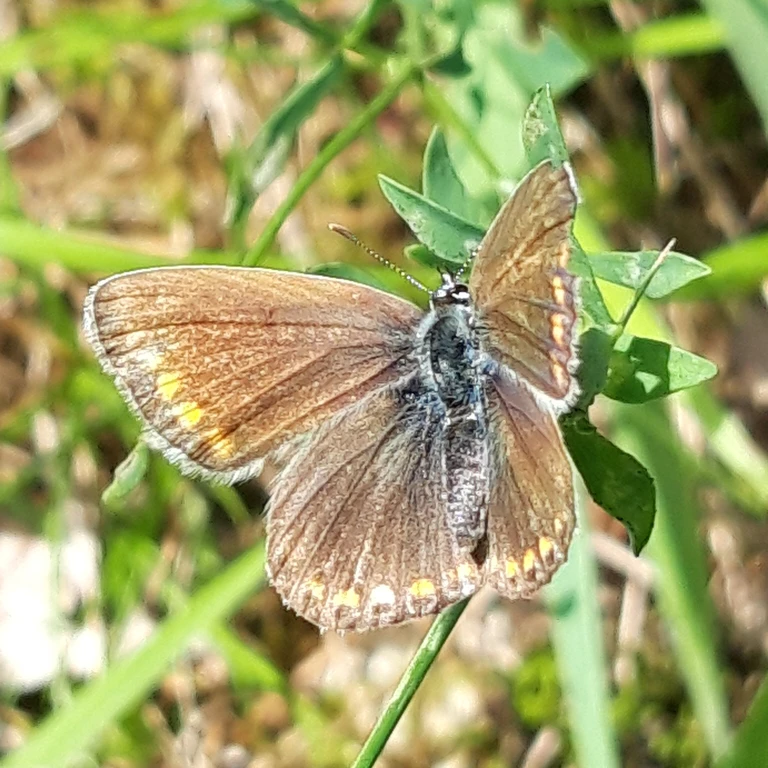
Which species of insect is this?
Polyommatus icarus
